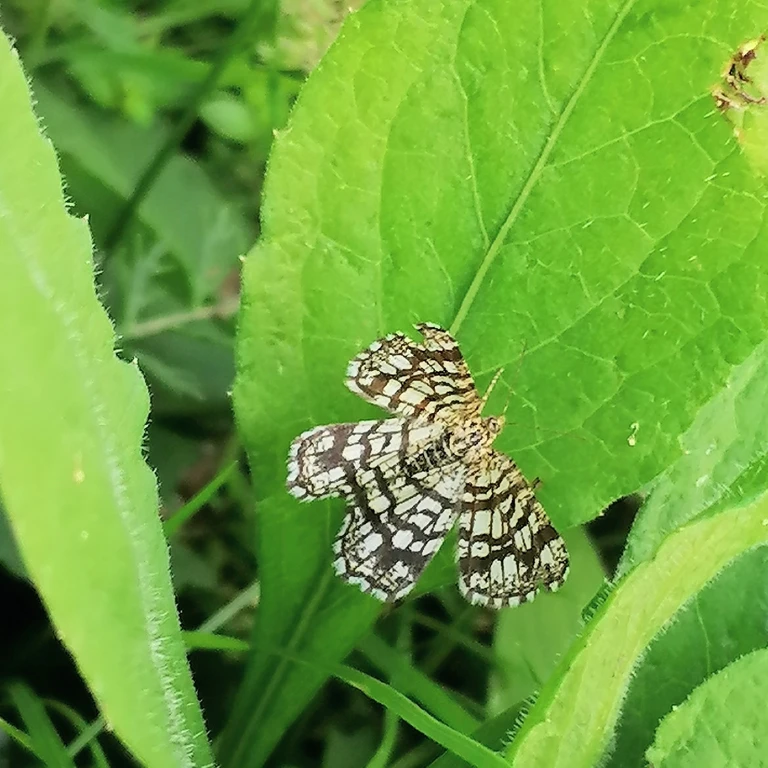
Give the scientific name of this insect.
Chiasmia clathrata
